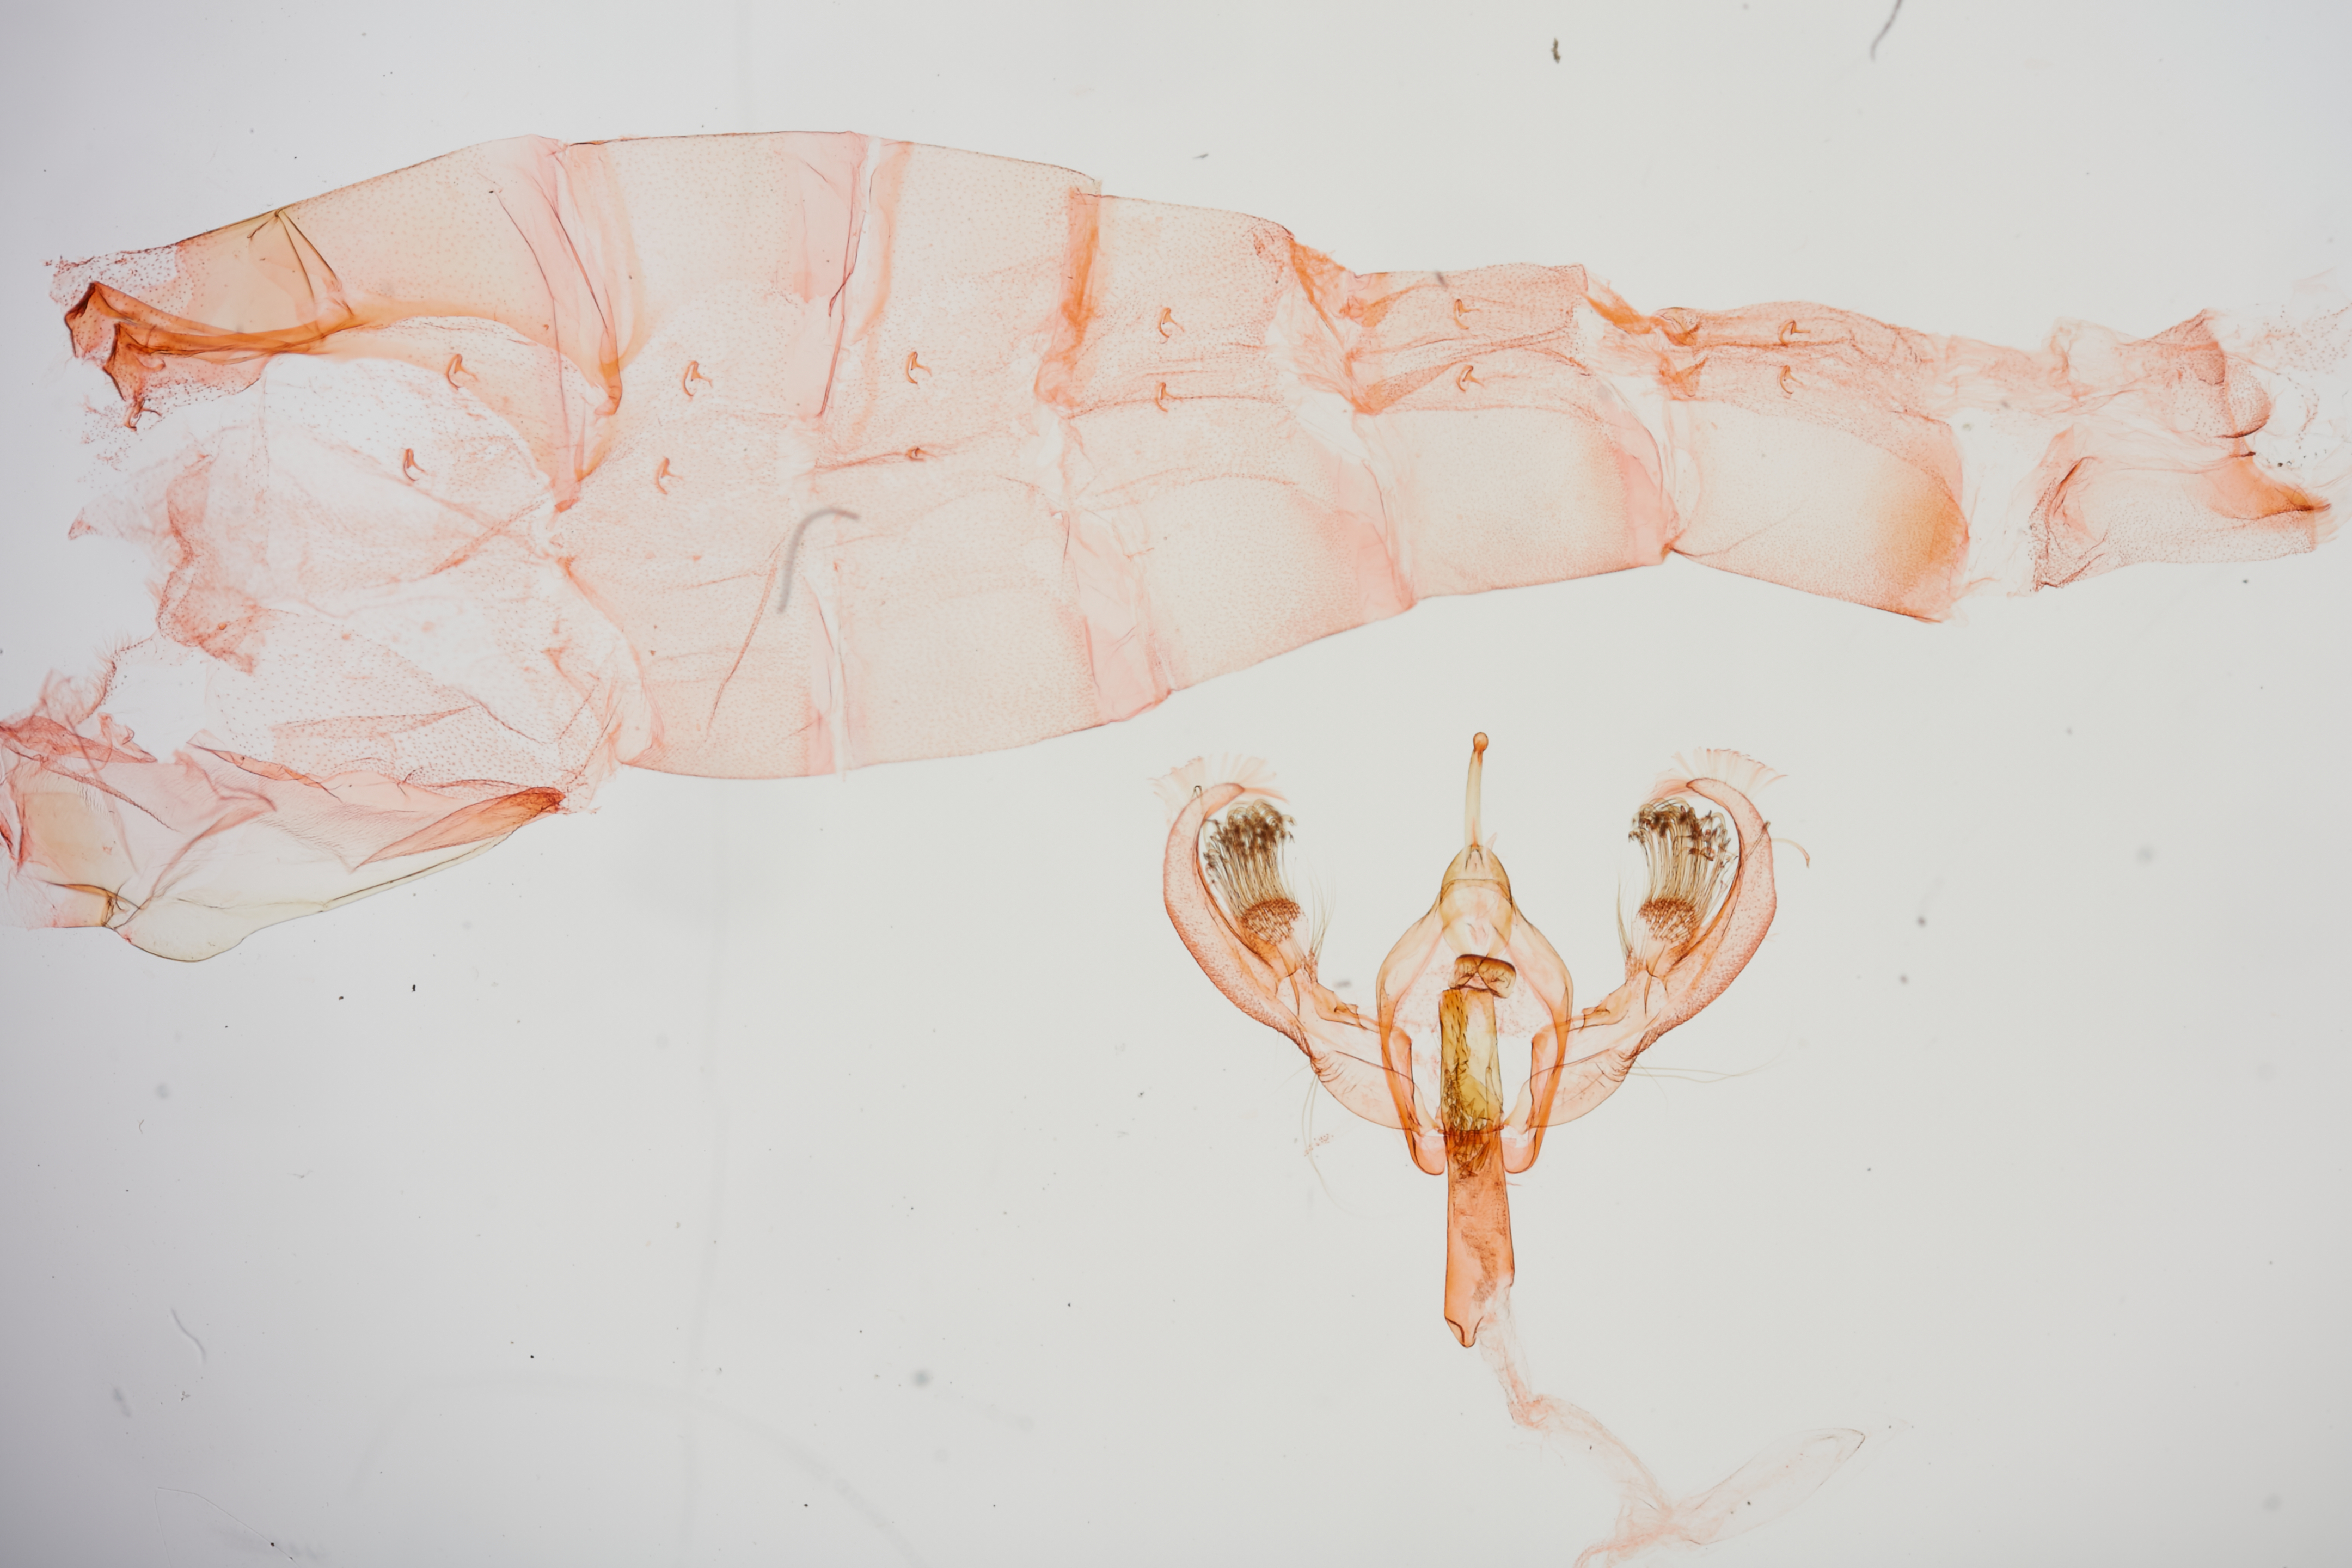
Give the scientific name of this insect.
Stenoma phoebe (also Antaeotricha phoebe)
